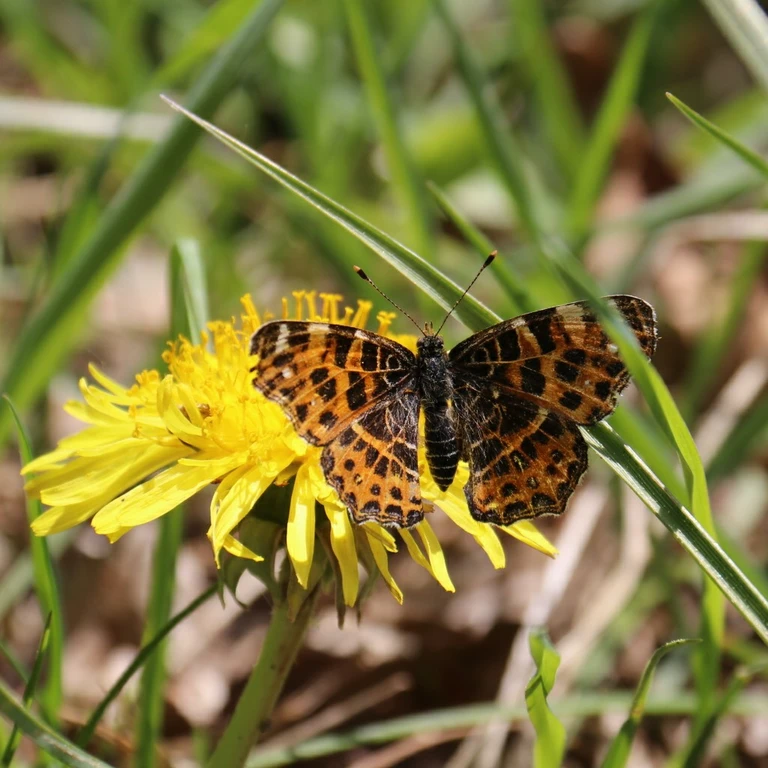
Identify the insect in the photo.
Araschnia levana
